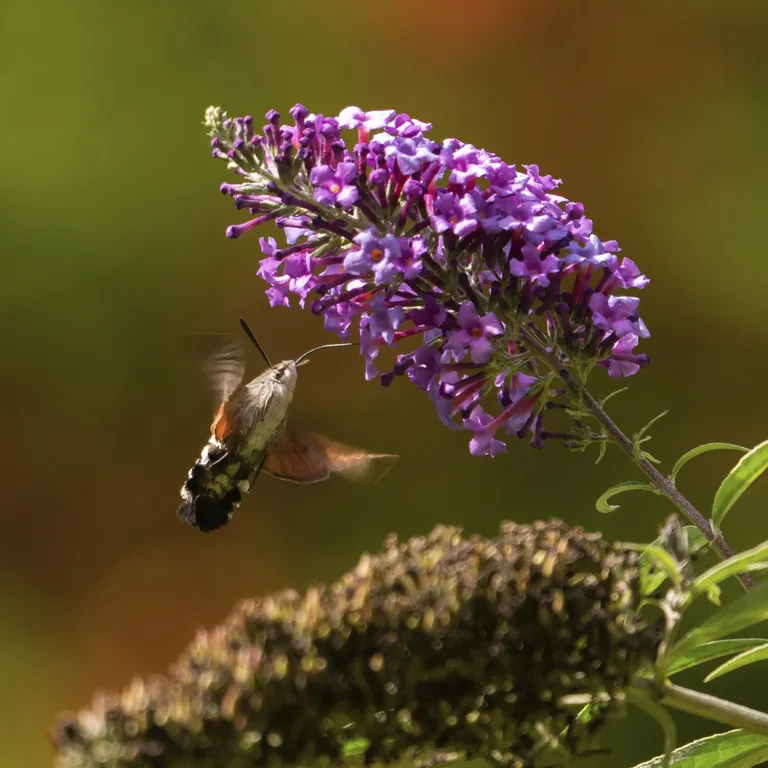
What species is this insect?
Macroglossum stellatarum
